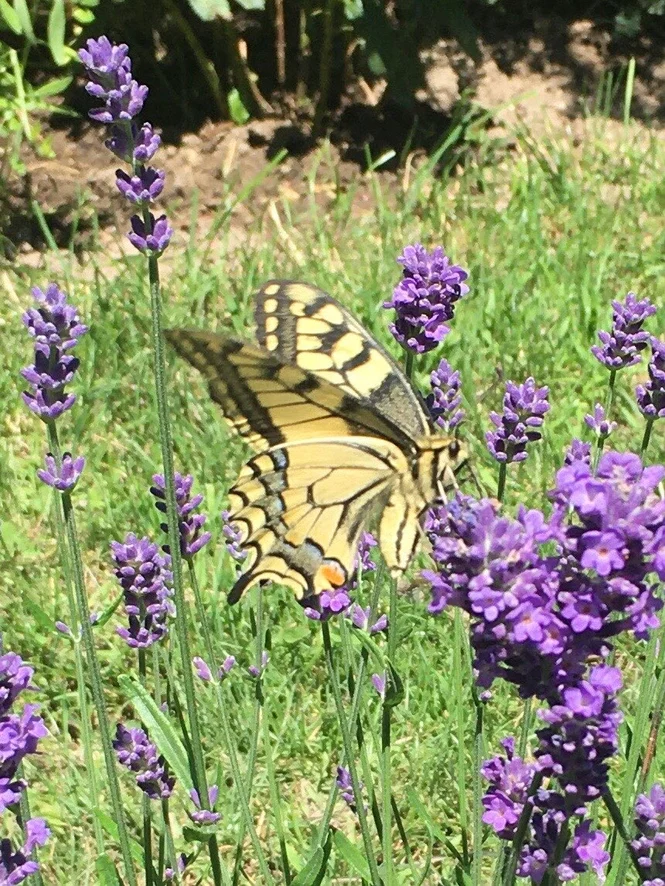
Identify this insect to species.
Papilio machaon
